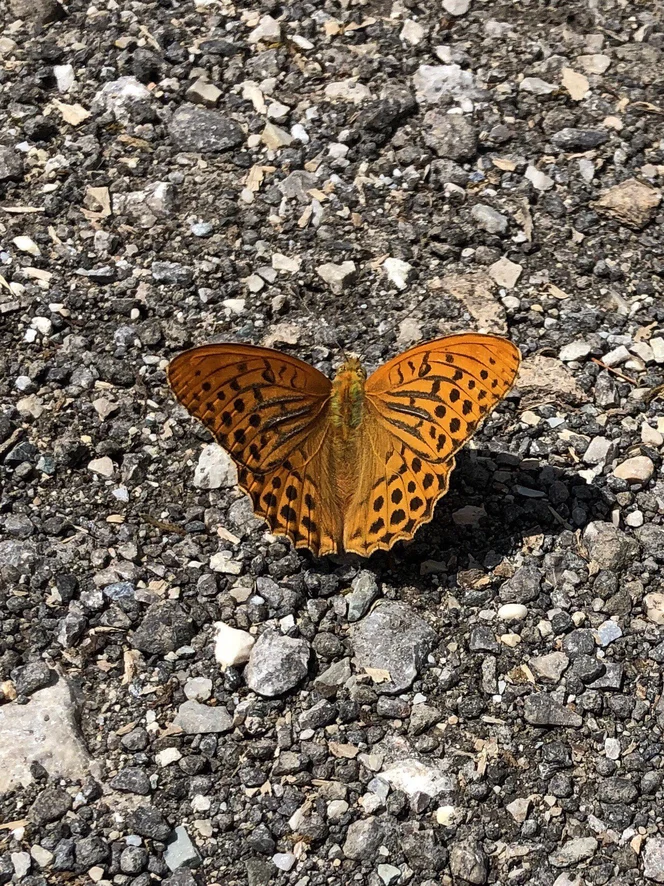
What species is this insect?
Argynnis paphia
